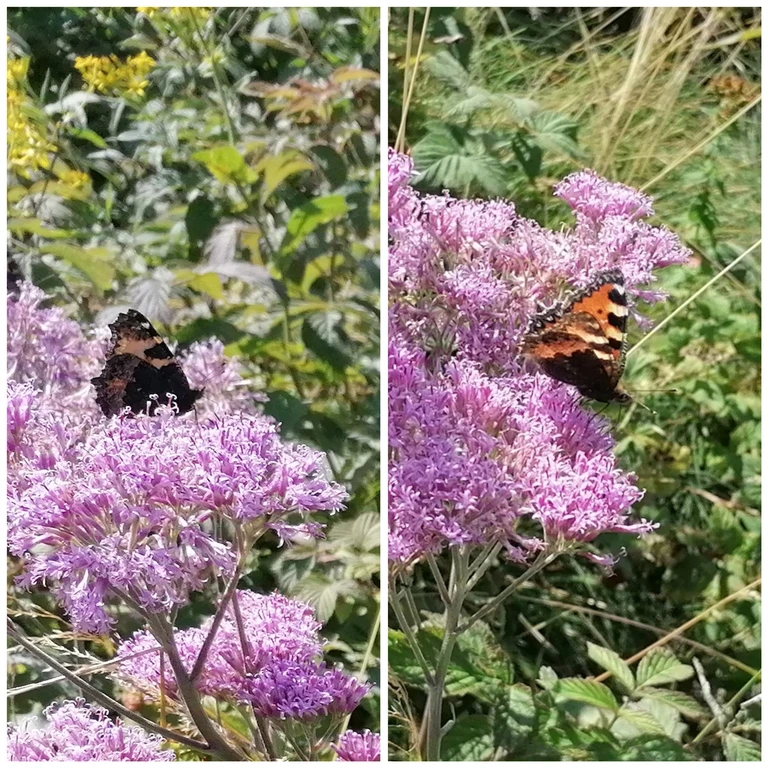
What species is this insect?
Aglais urticae
